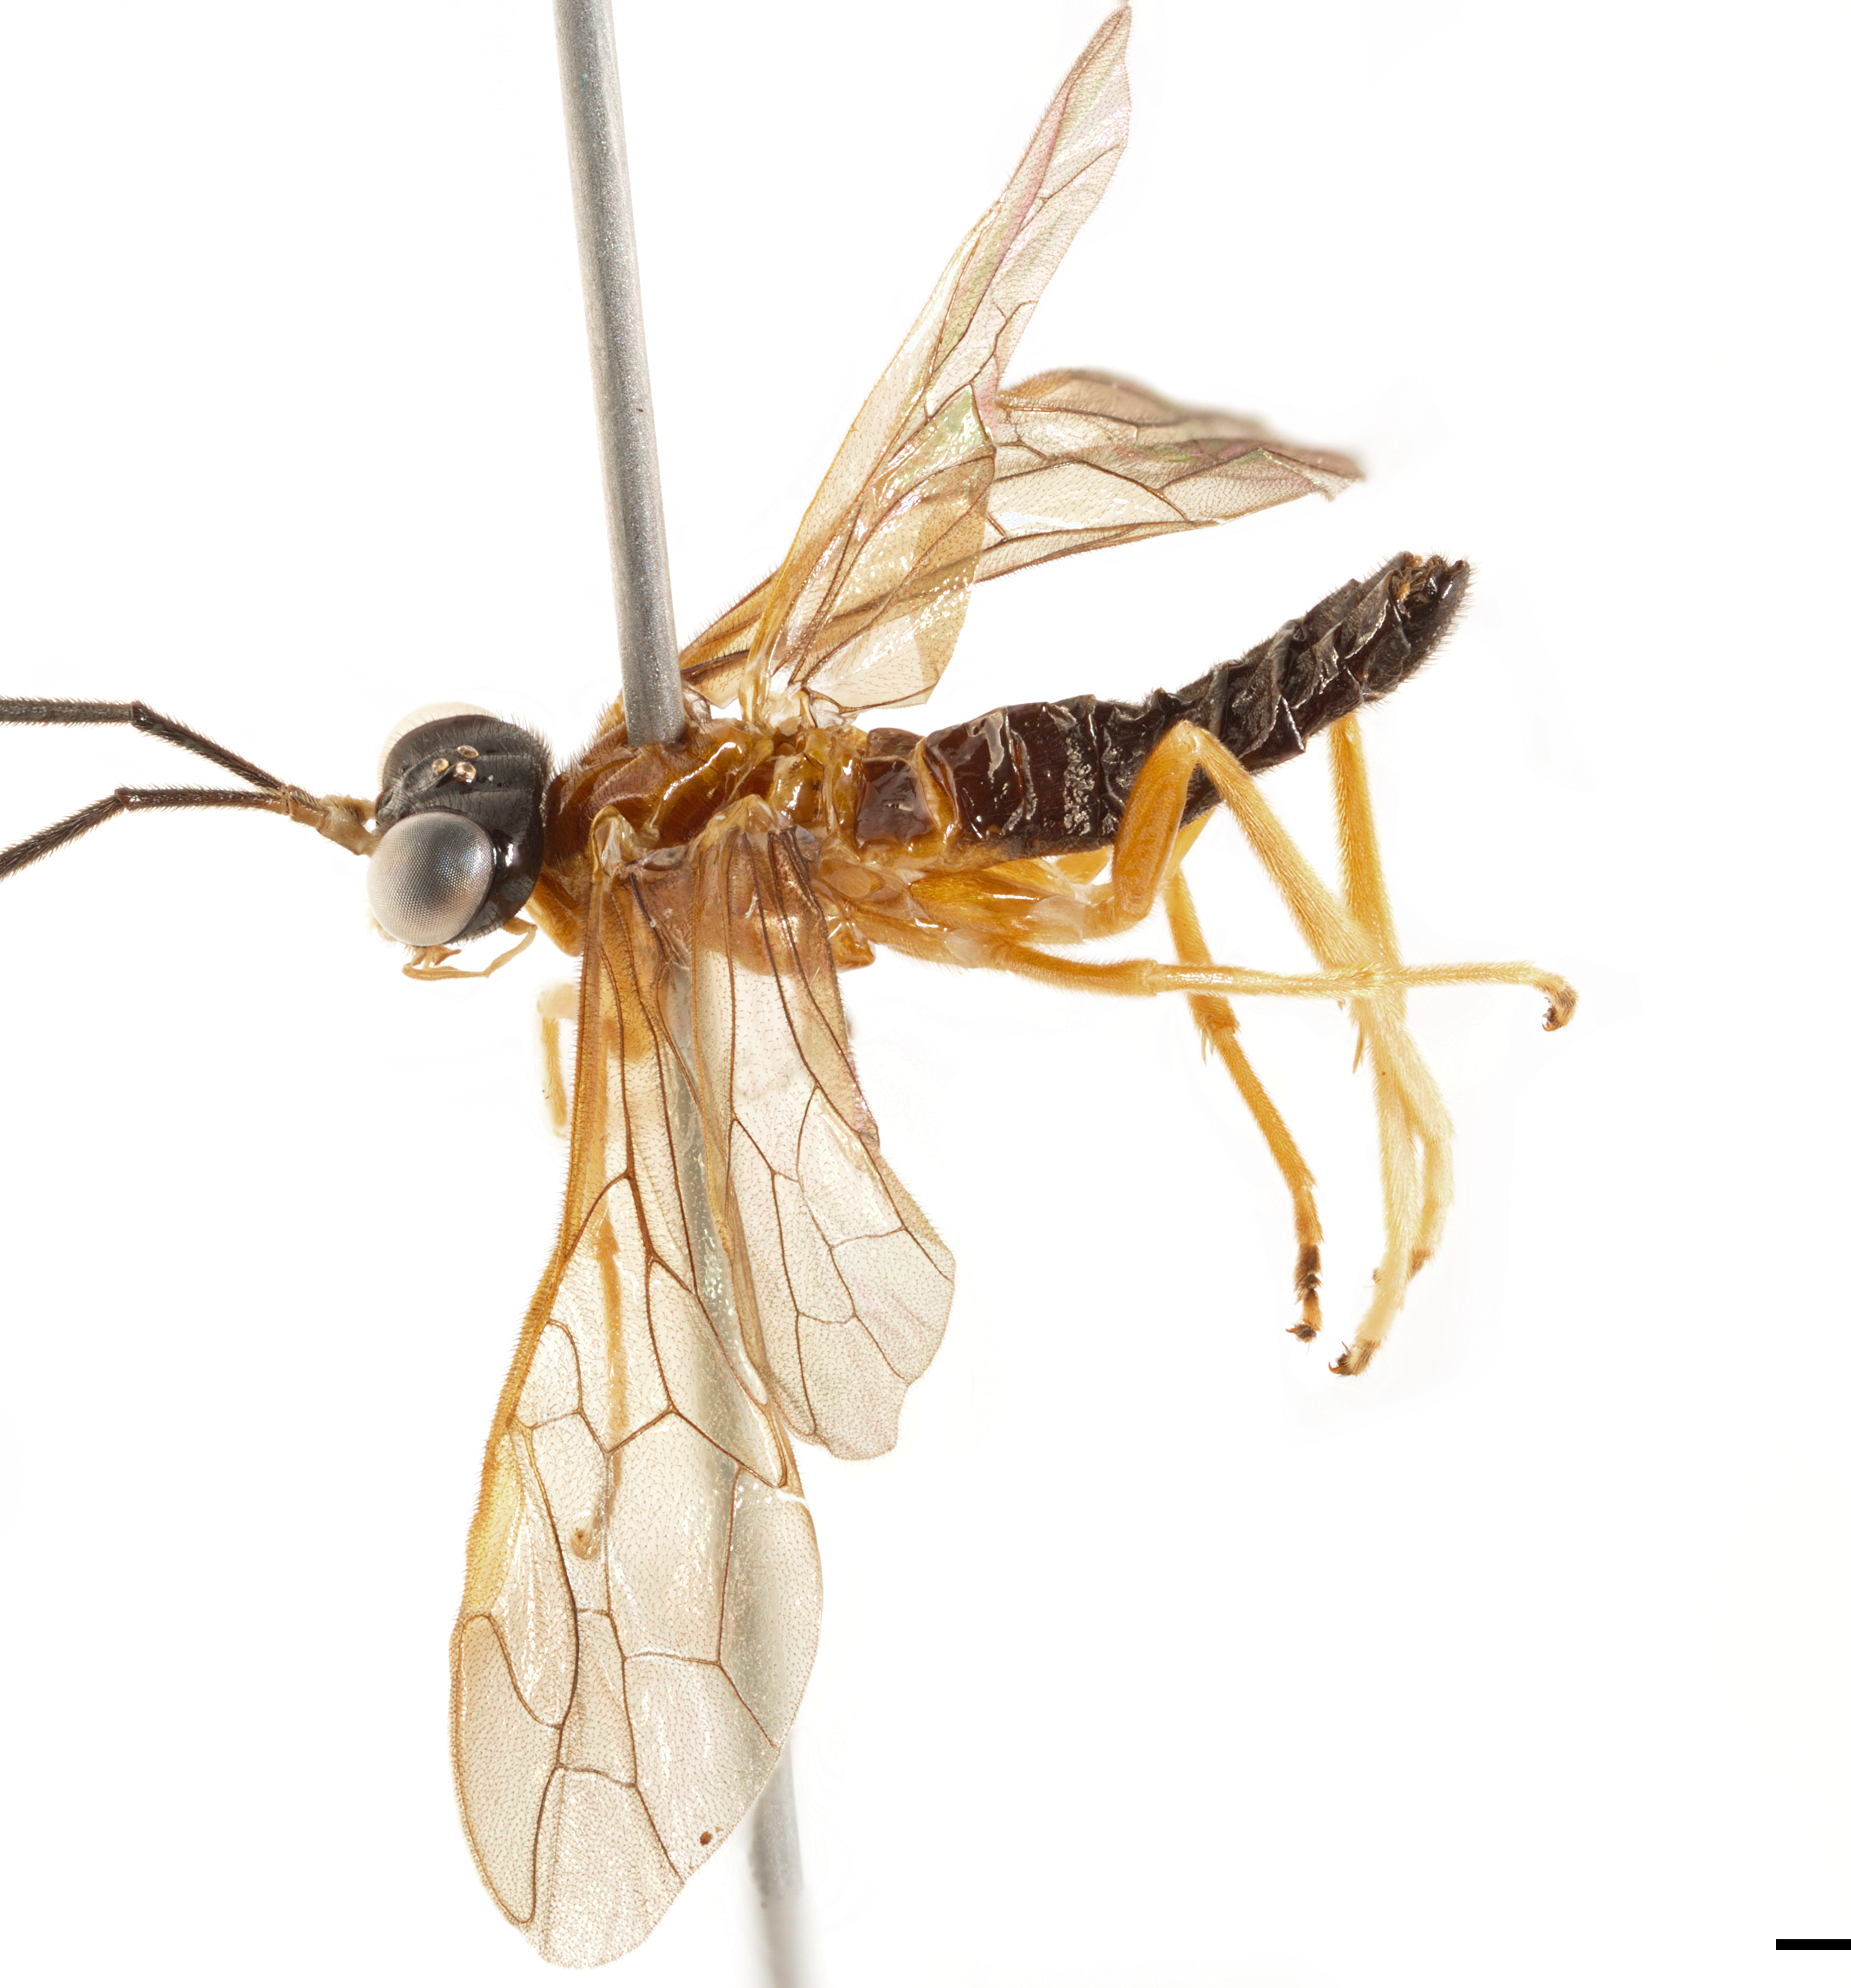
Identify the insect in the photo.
Plaumanniana bitincta
